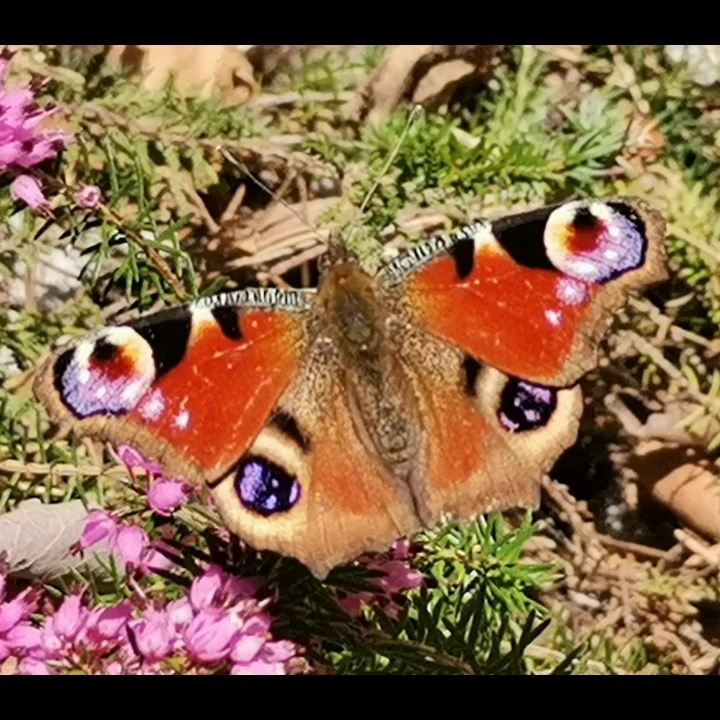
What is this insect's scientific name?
Aglais io
